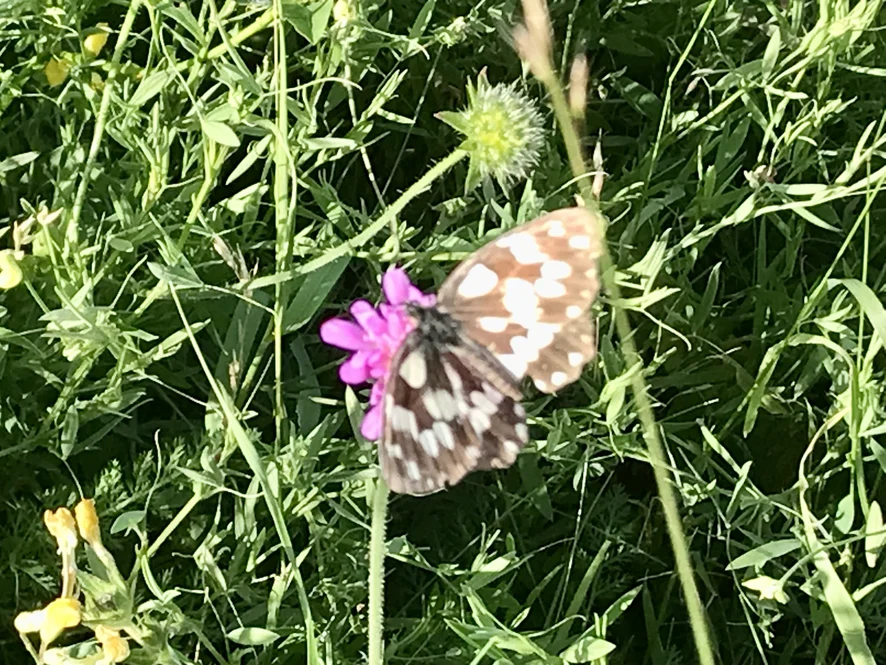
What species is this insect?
Melanargia galathea
